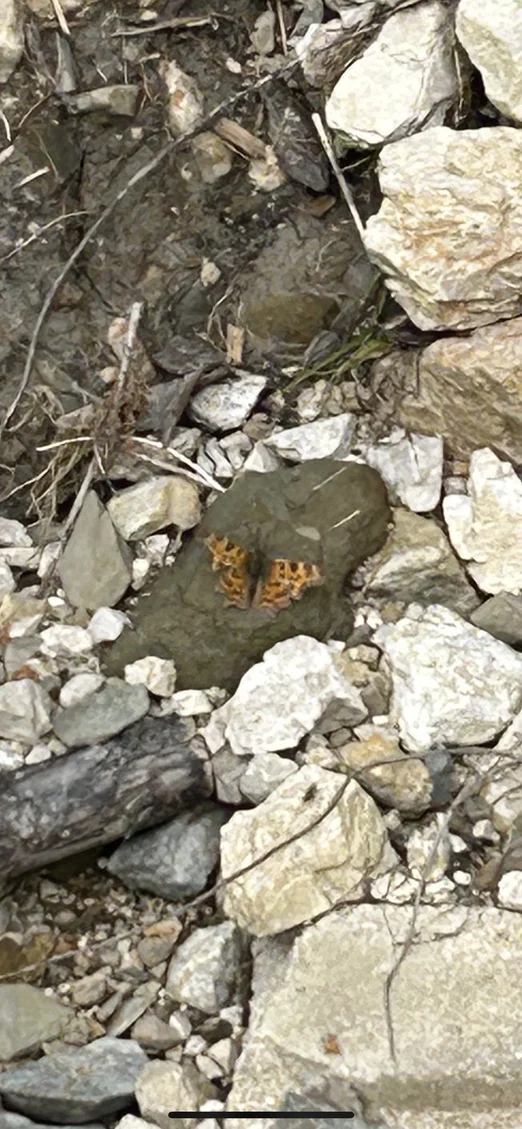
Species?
Polygonia c-album
